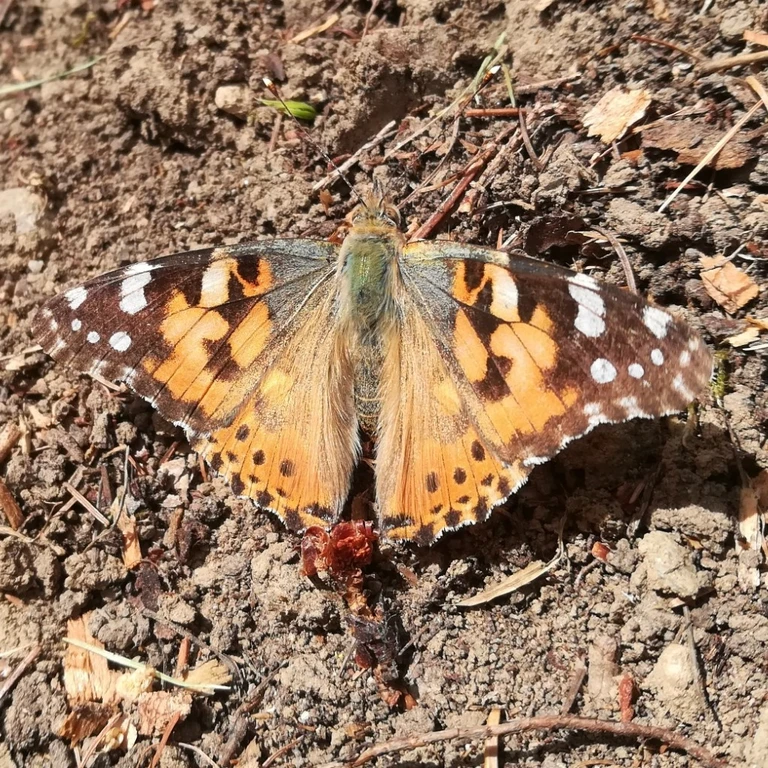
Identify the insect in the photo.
Vanessa cardui
